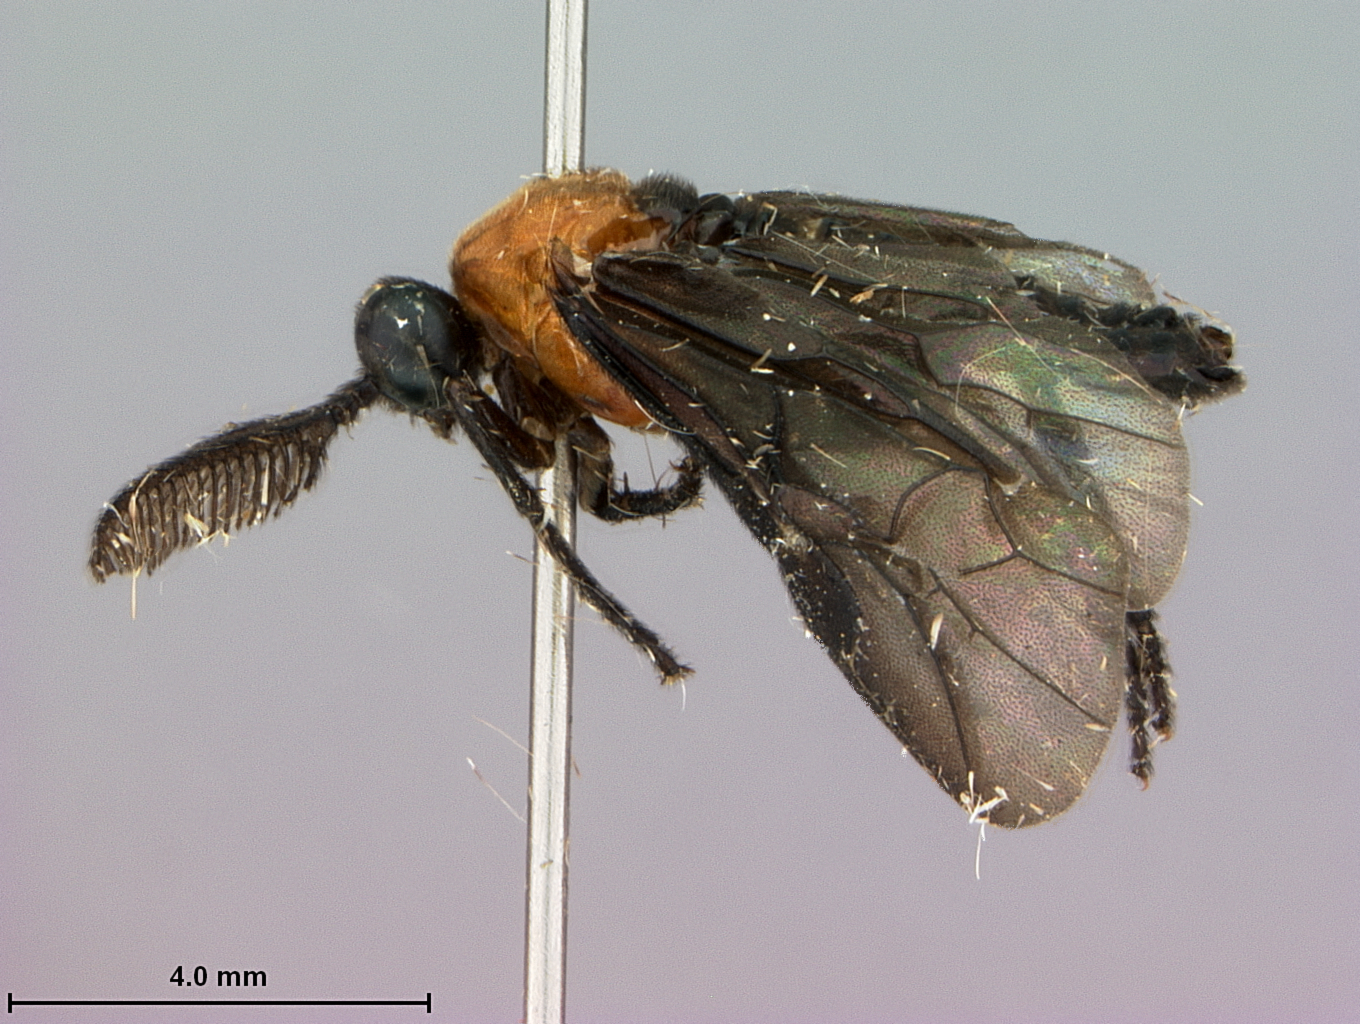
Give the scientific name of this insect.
Perreyiella tobagoensis
